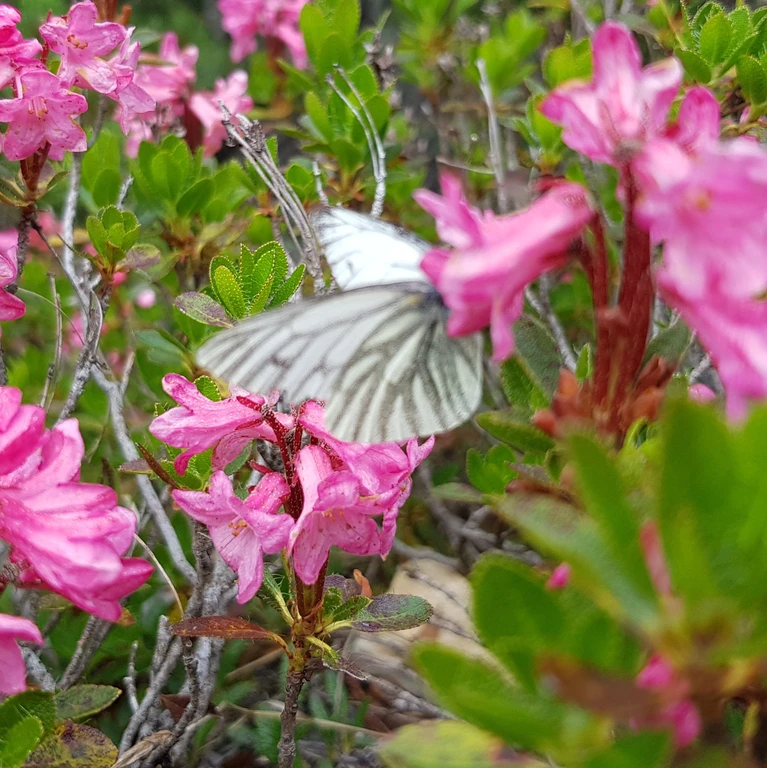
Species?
Pieris bryoniae
